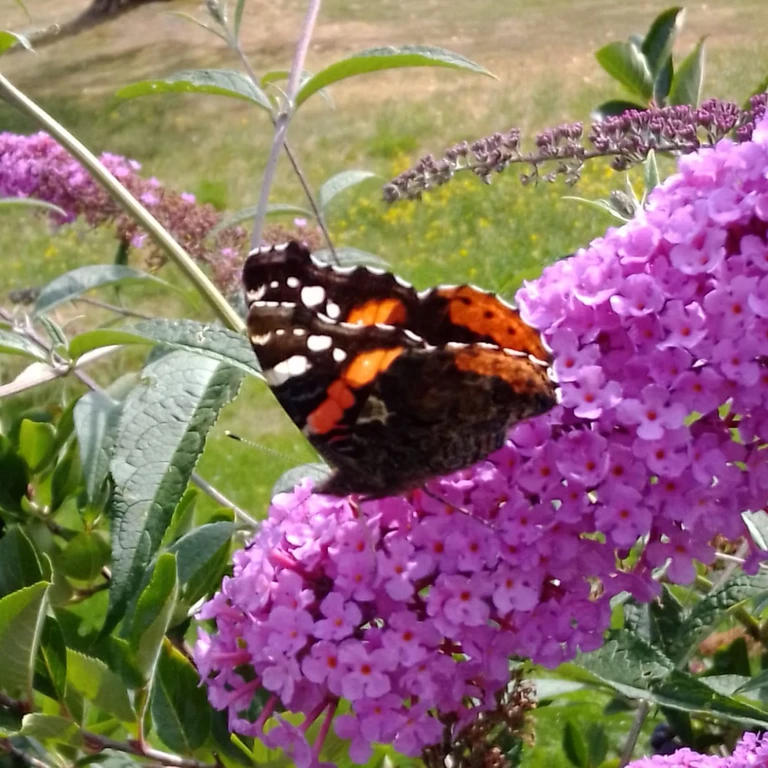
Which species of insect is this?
Vanessa atalanta
